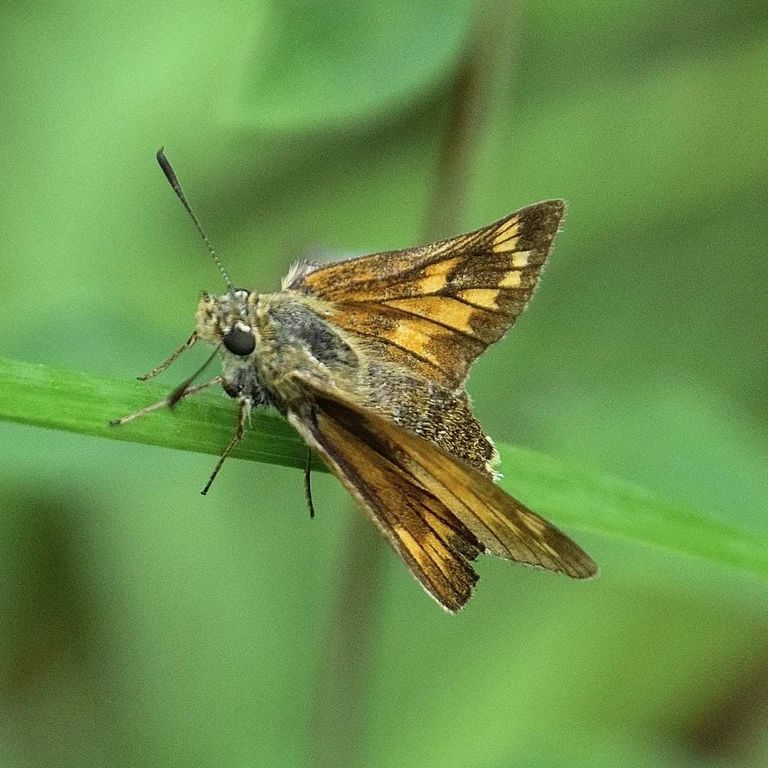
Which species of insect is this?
Ochlodes sylvanus (also Ochlodes venata)
